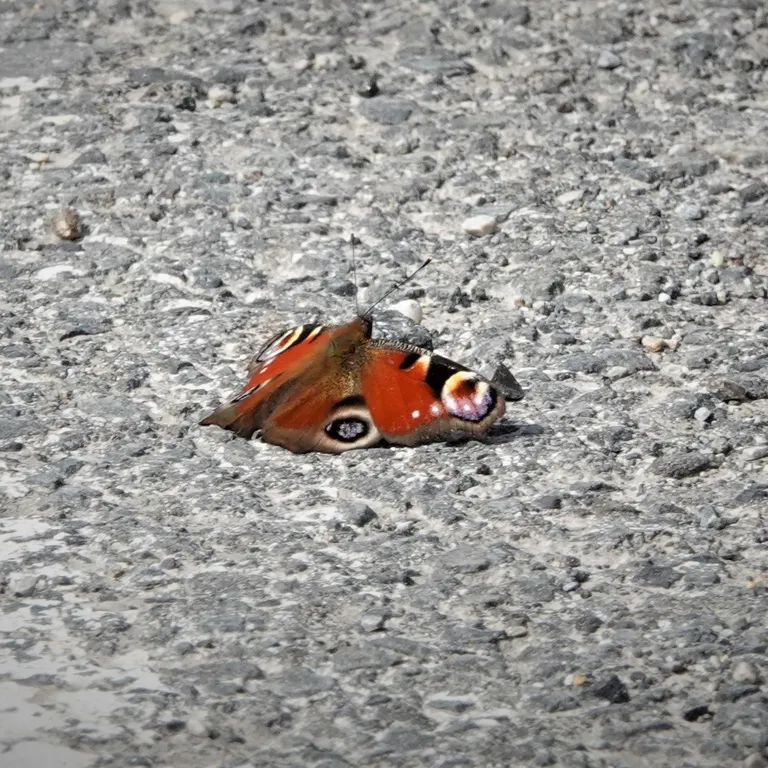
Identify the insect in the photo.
Aglais io
